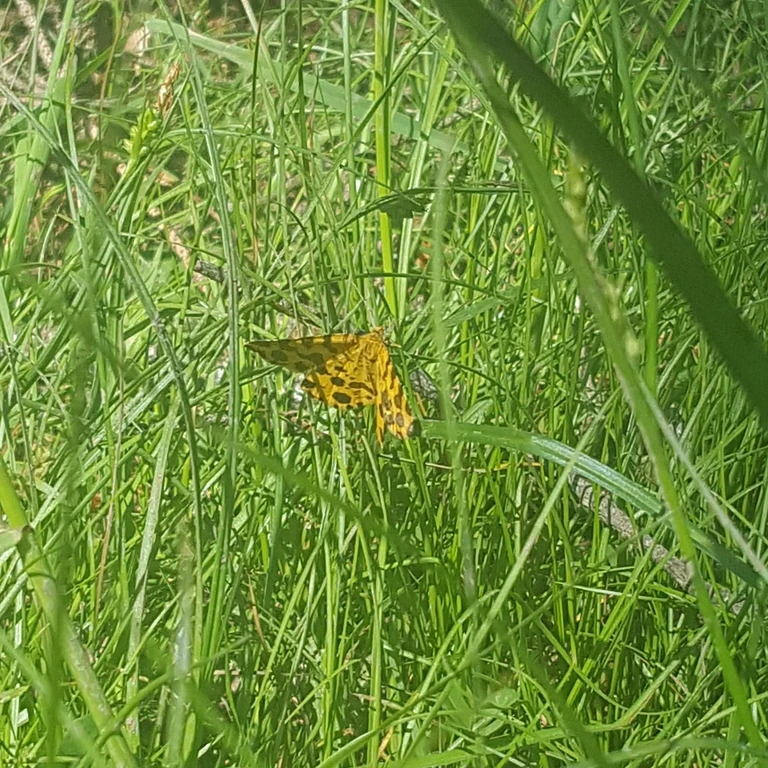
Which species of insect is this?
Pseudopanthera macularia
